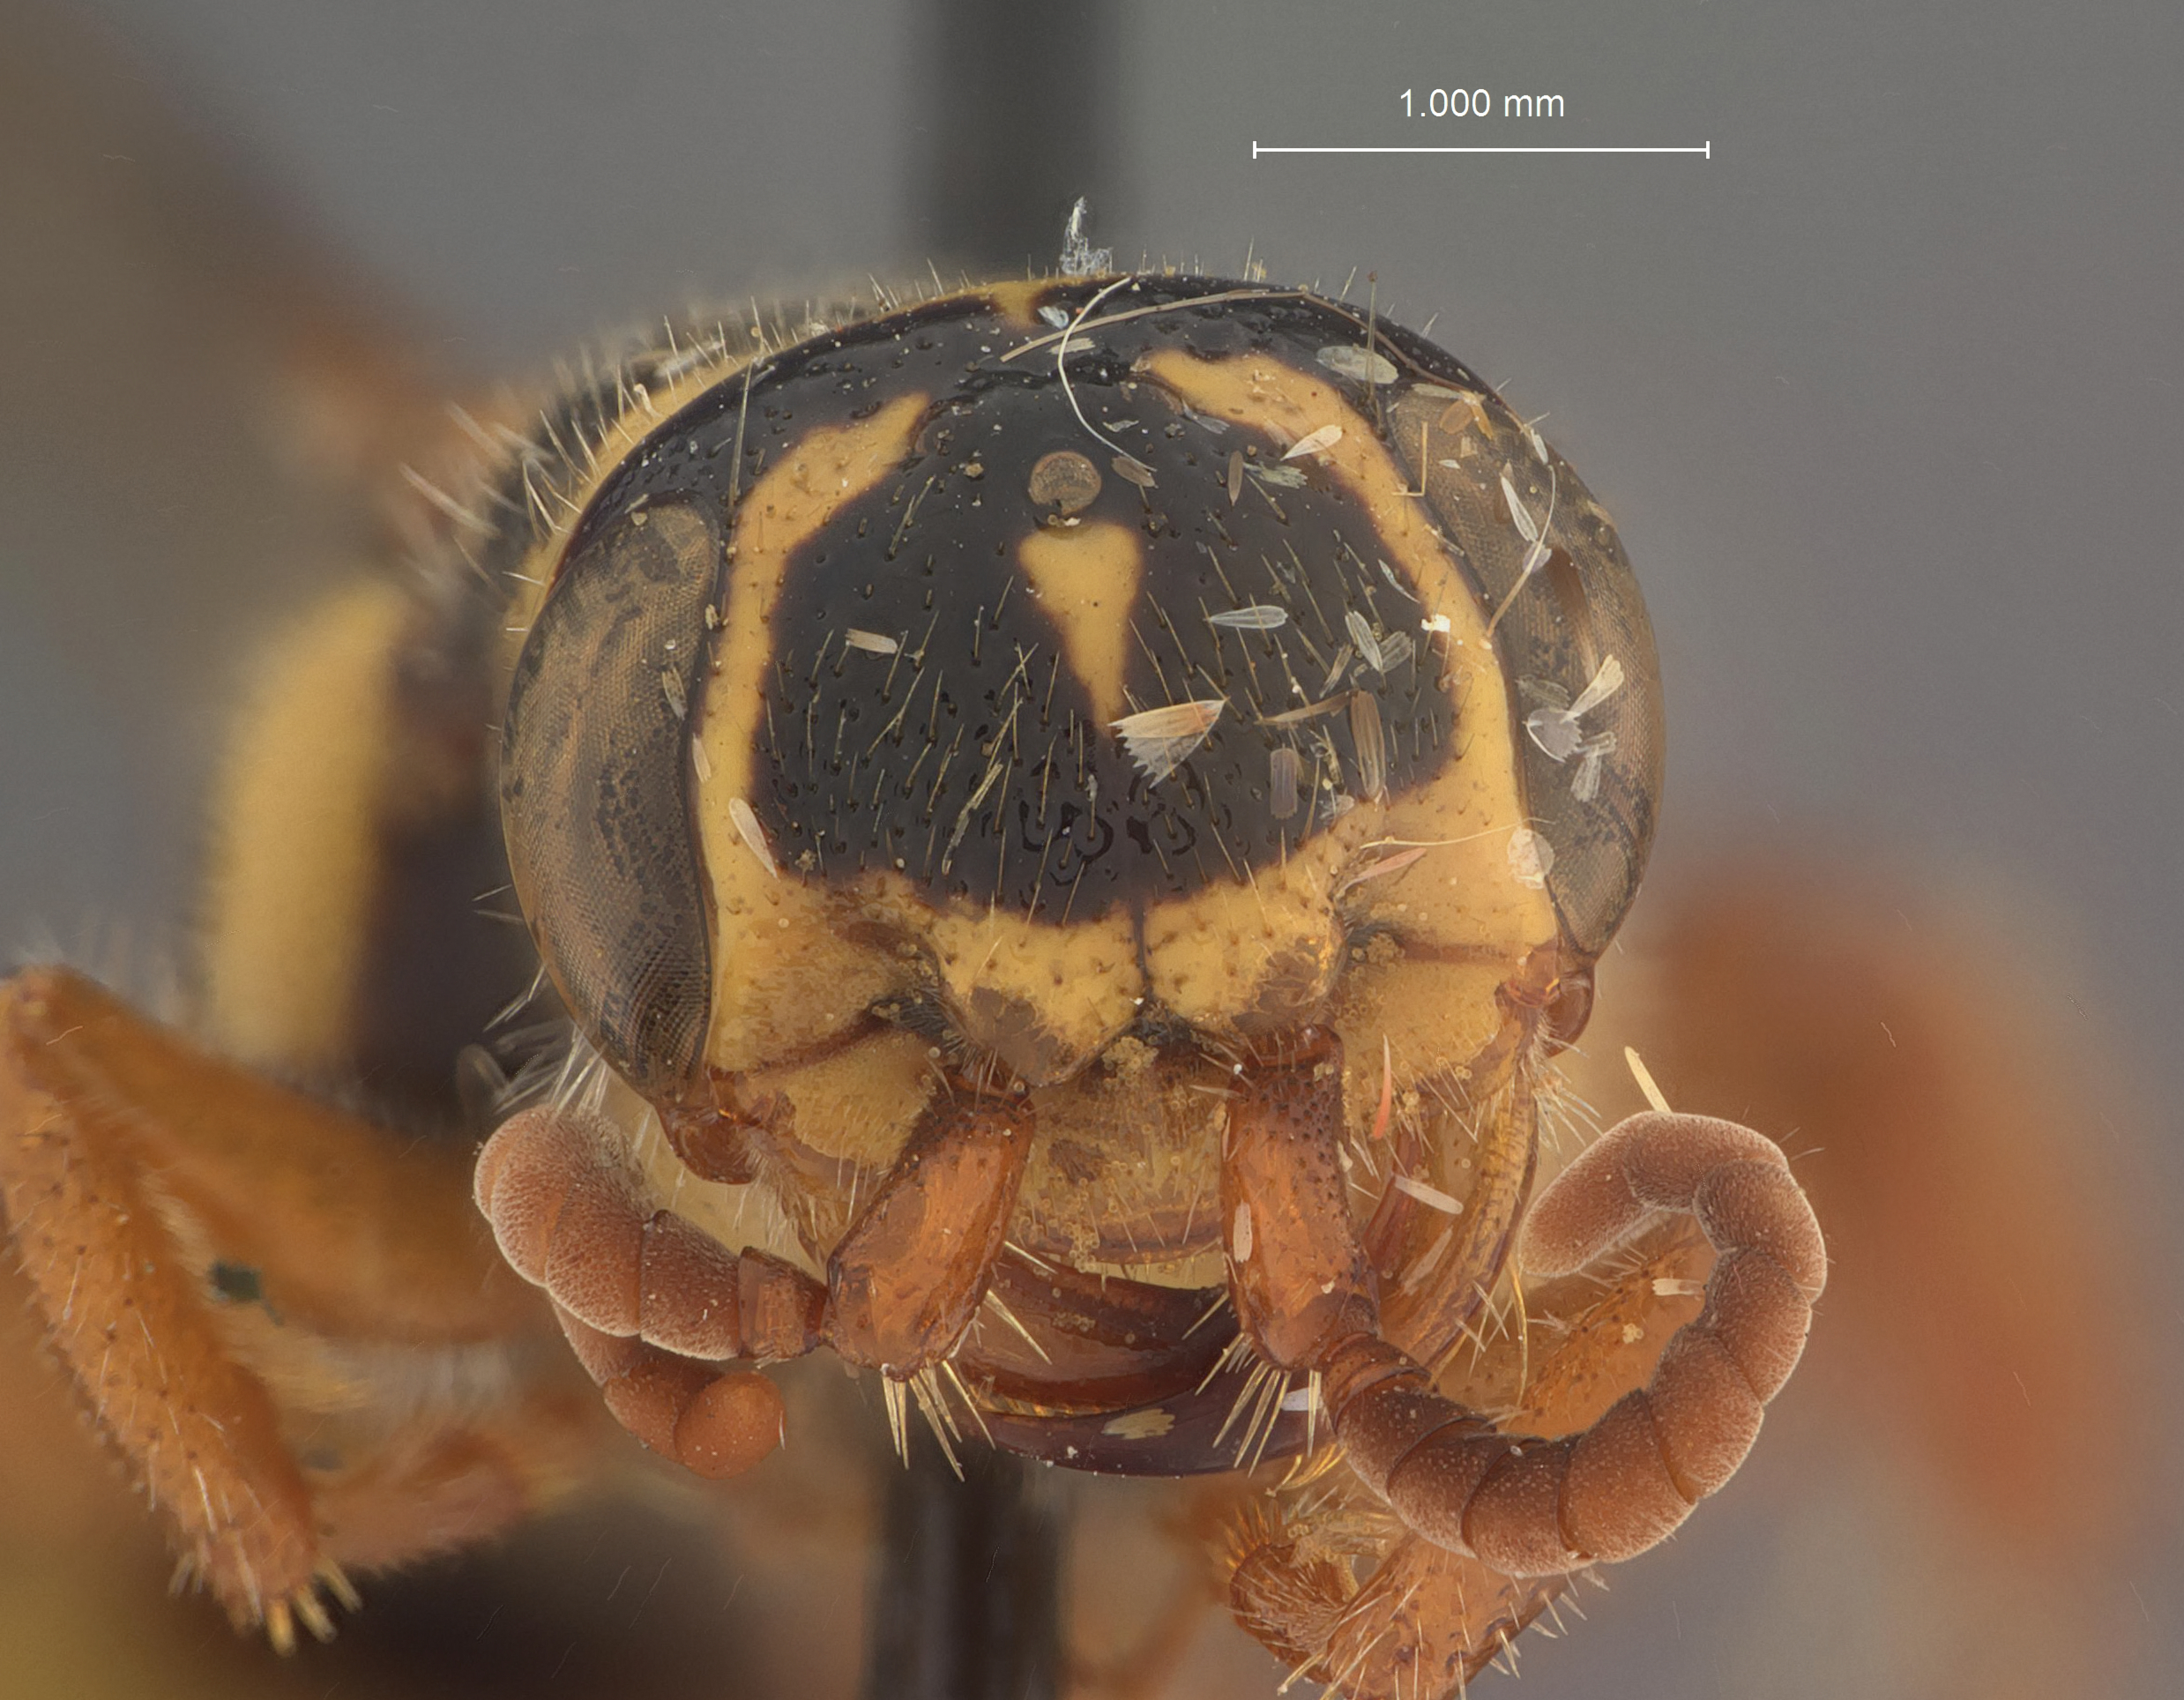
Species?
Myzina jamaicensis
